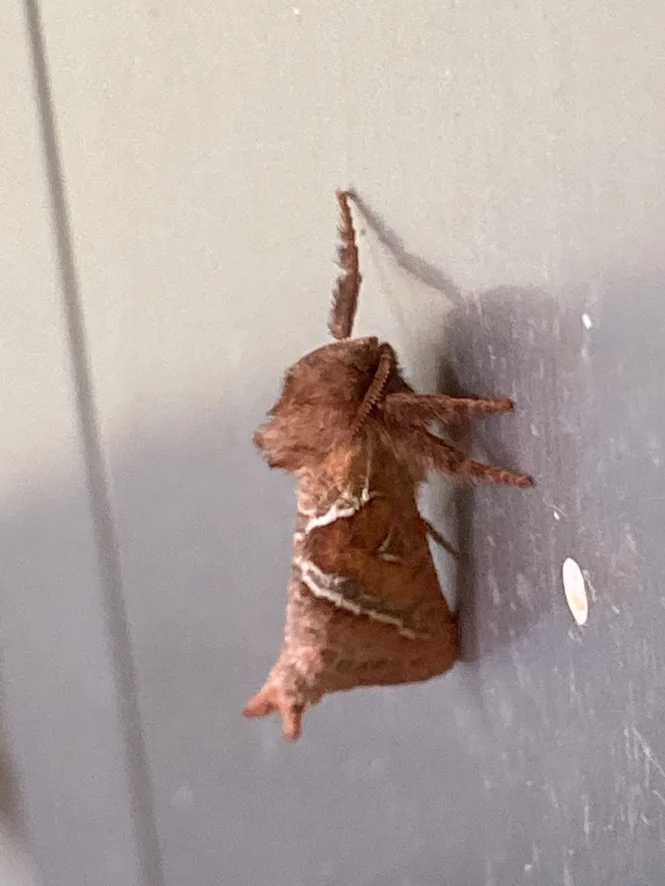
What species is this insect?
Triodia sylvina
